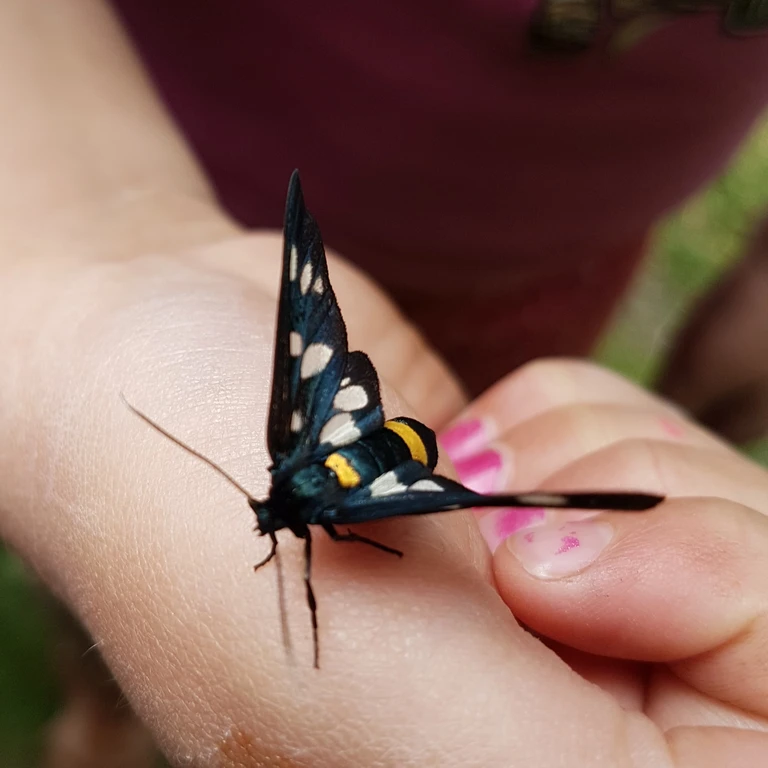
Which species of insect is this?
Amata phegea
